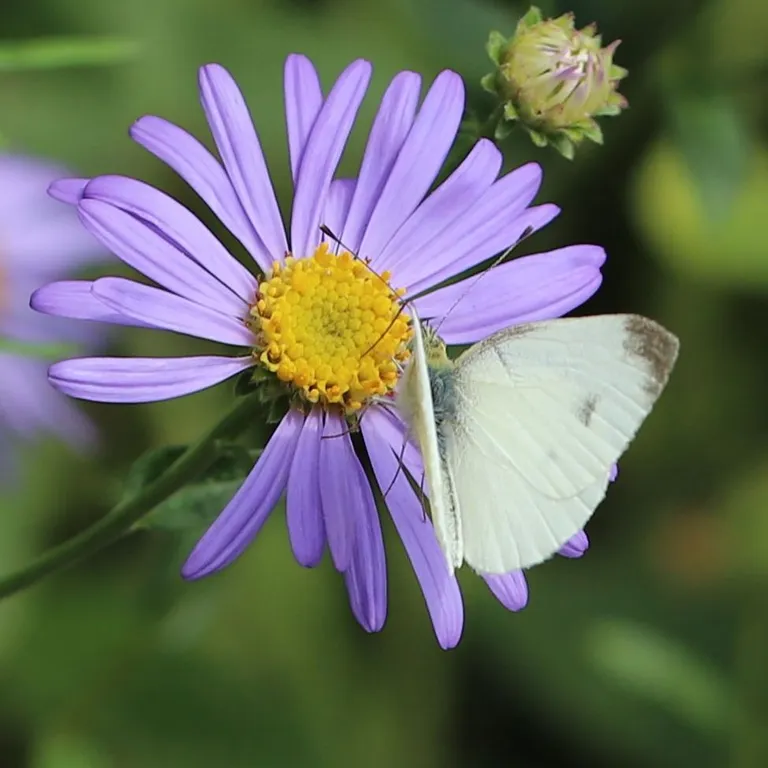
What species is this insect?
Pieris rapae
